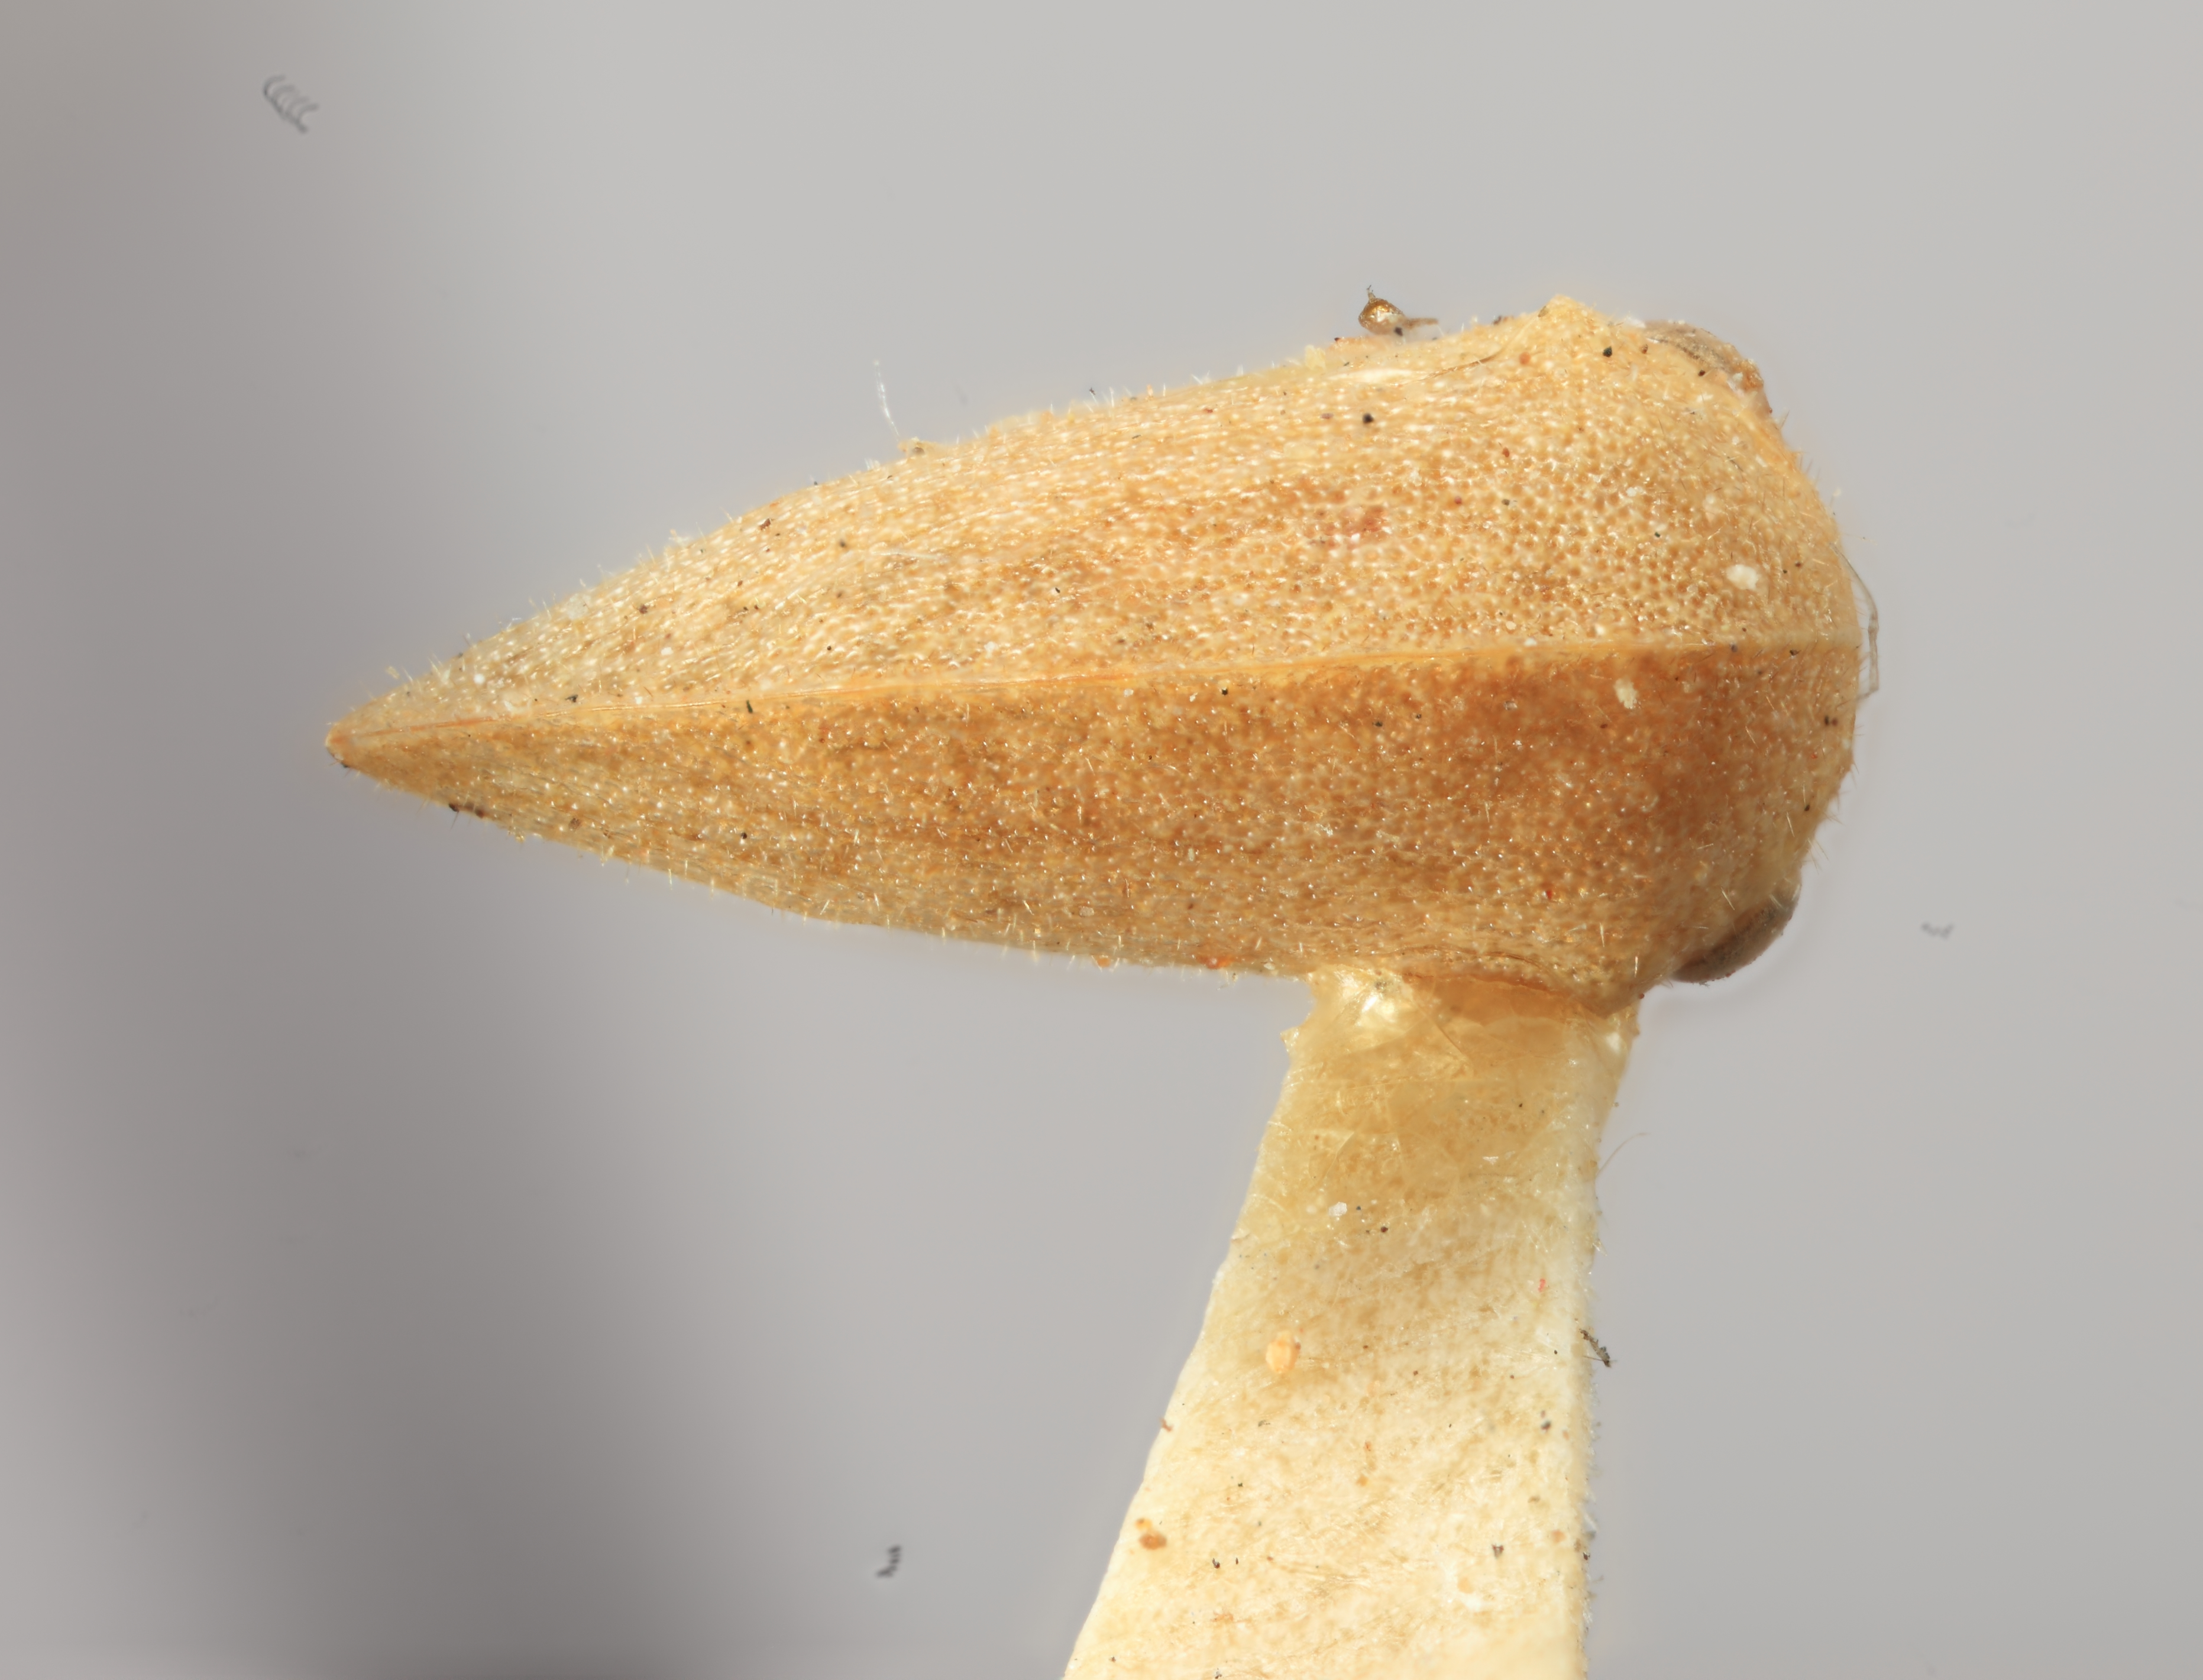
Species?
Amastris lycioda
